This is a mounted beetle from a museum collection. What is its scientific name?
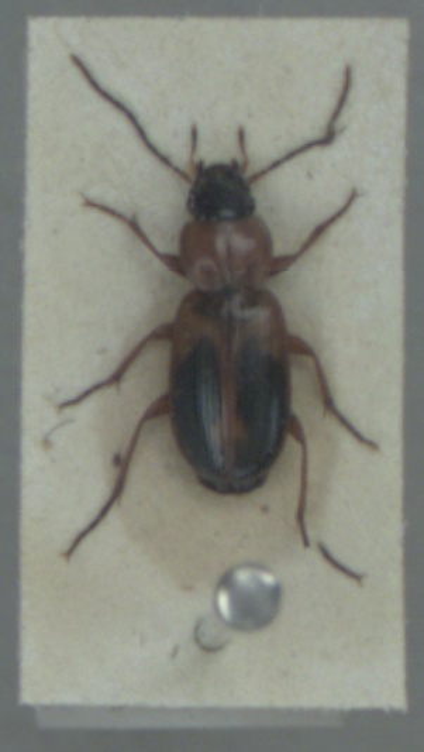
Badister bullatus
